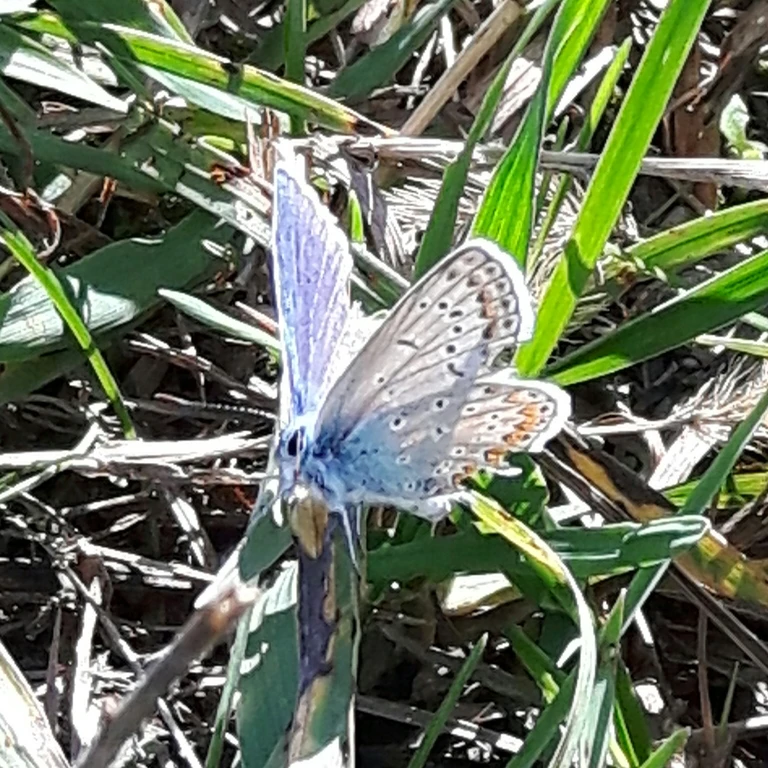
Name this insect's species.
Polyommatus icarus
